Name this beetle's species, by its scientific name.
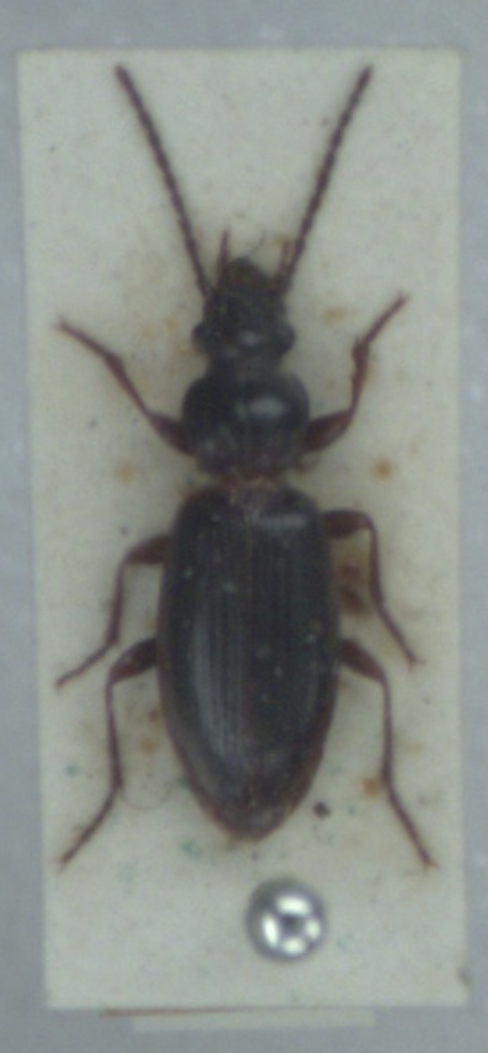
Patrobus assimilis
